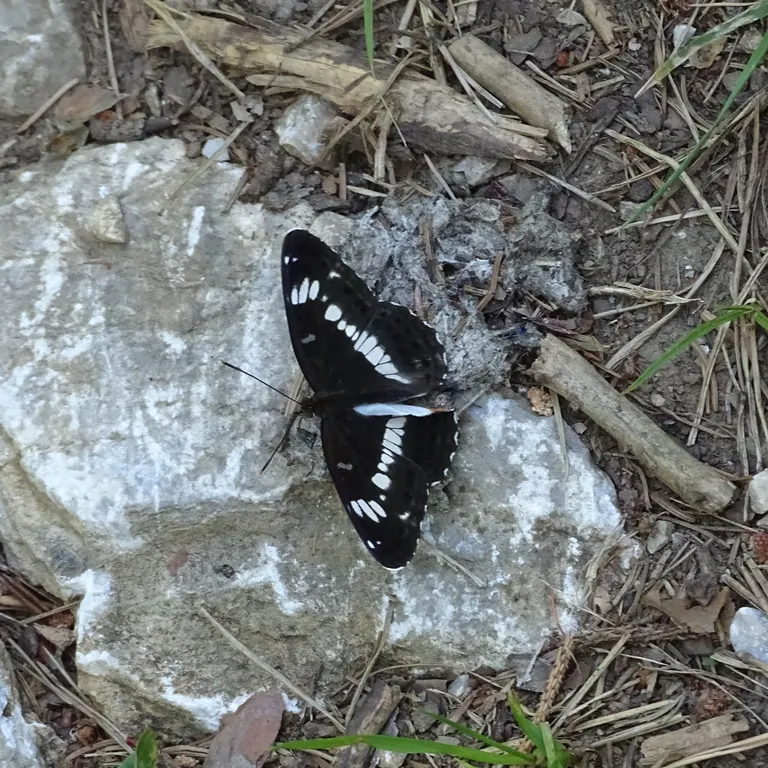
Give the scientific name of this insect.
Limenitis camilla (also Ladoga camilla)
